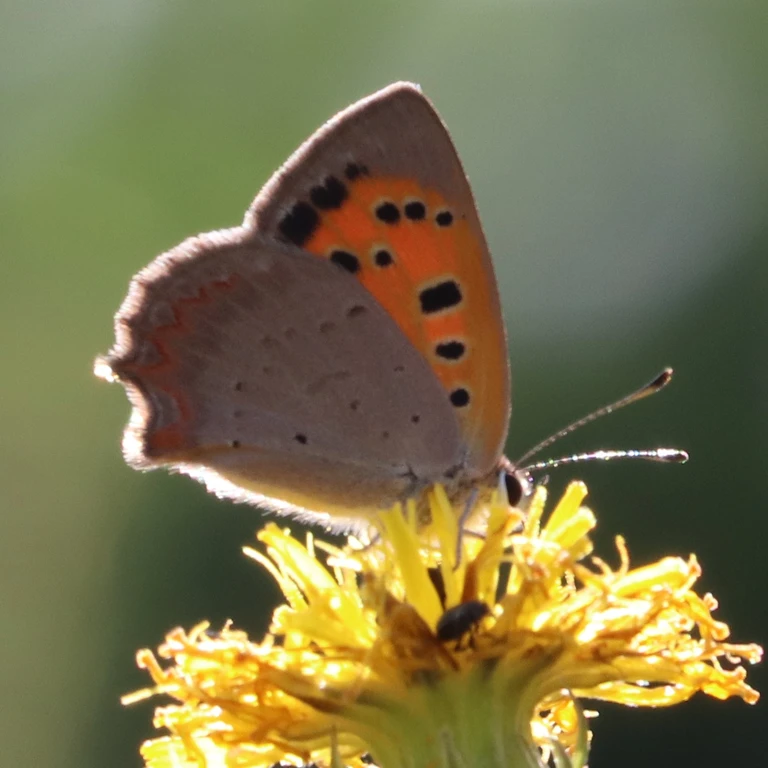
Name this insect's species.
Lycaena phlaeas
